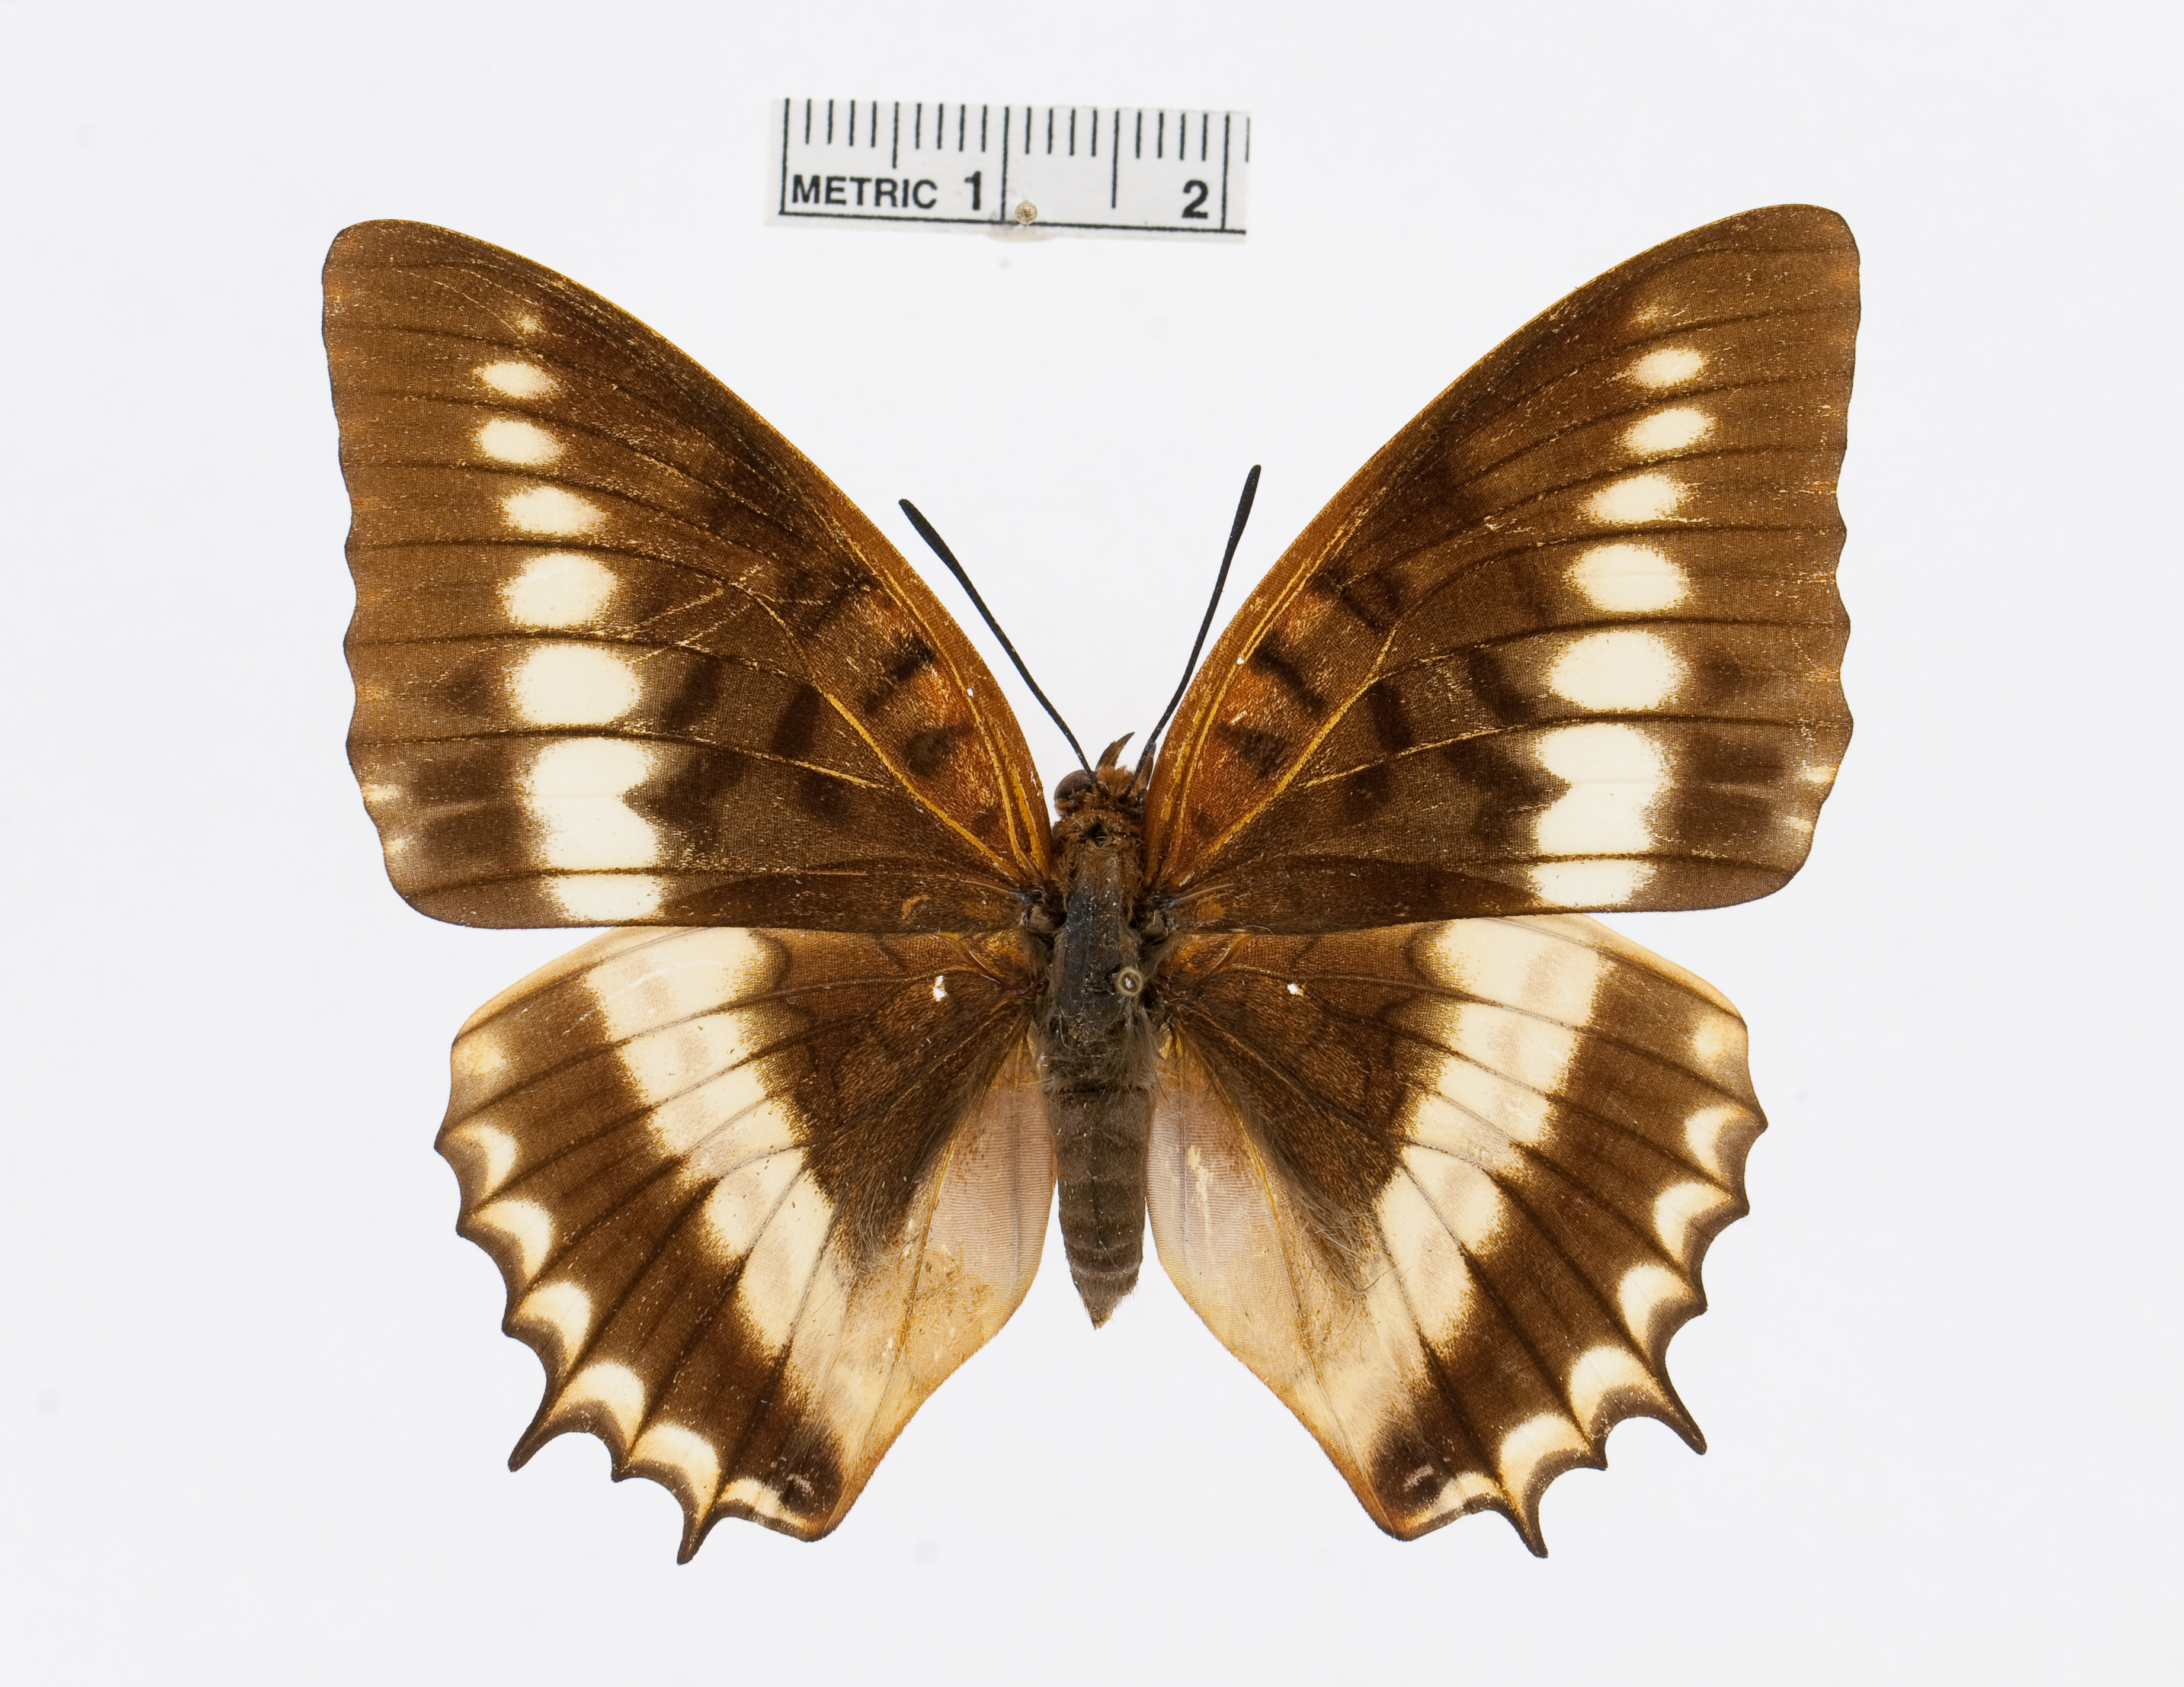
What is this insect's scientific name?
Charaxes lucretius
